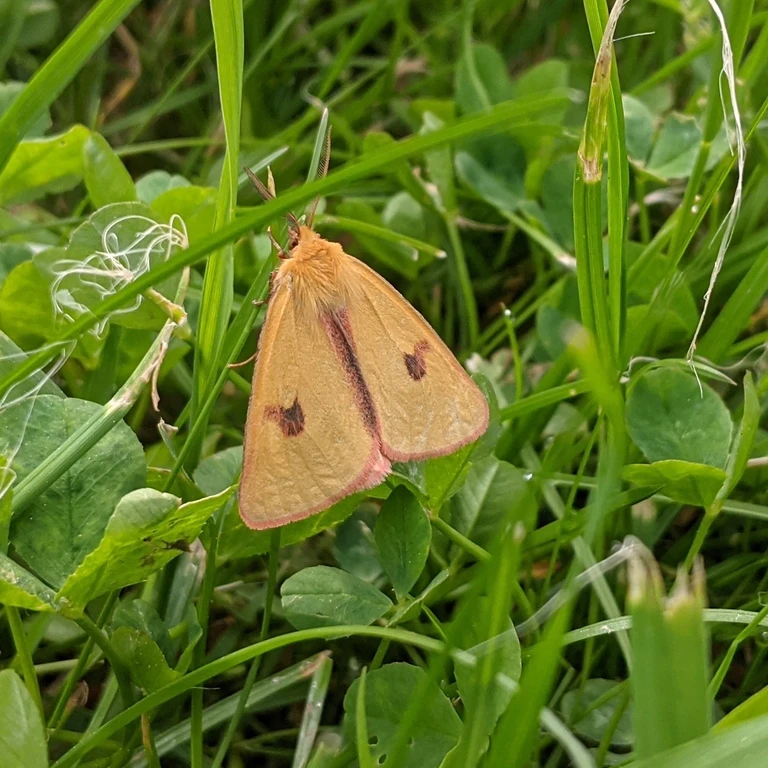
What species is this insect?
Diacrisia sannio
